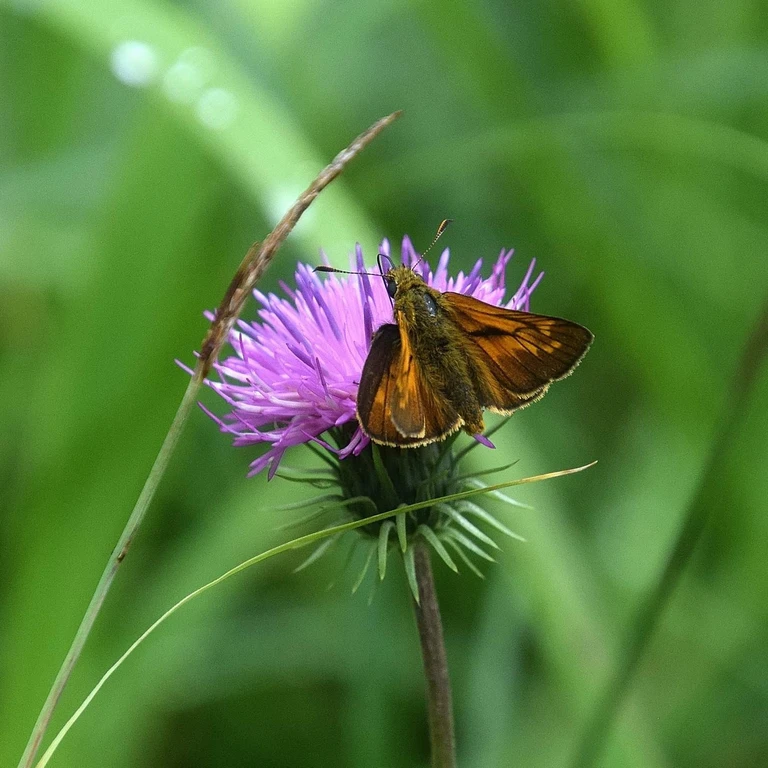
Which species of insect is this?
Ochlodes sylvanus (also Ochlodes venata)
